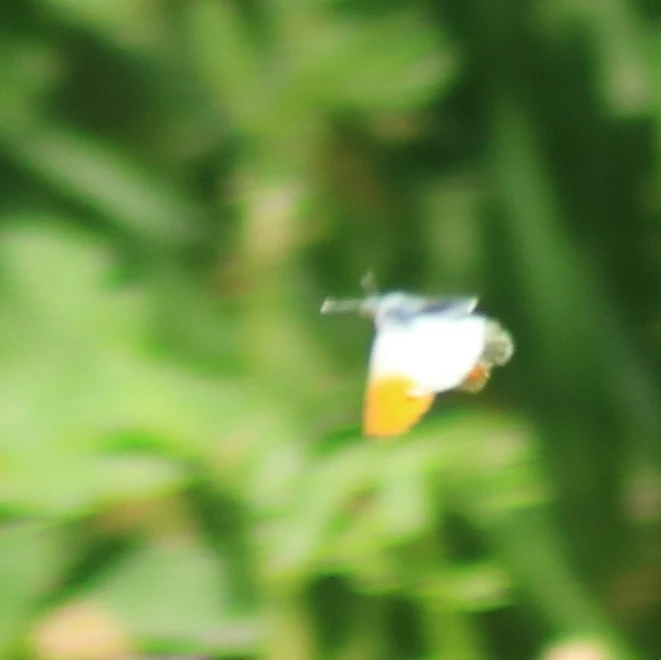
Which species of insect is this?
Anthocharis cardamines
